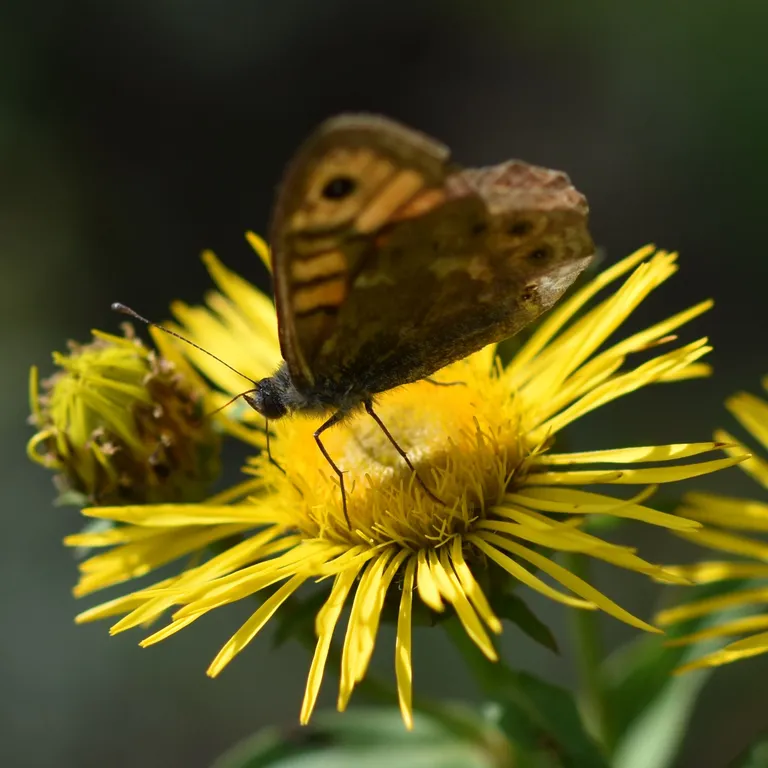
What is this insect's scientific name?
Lasiommata megera (also Pararge megera)
